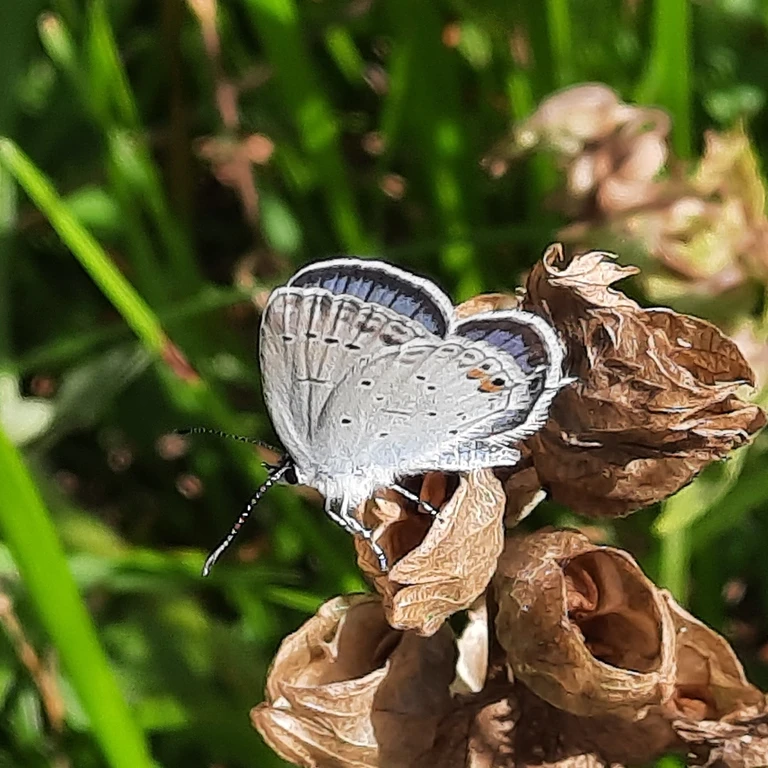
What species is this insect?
Cupido argiades (also Elkalyce argiades)
